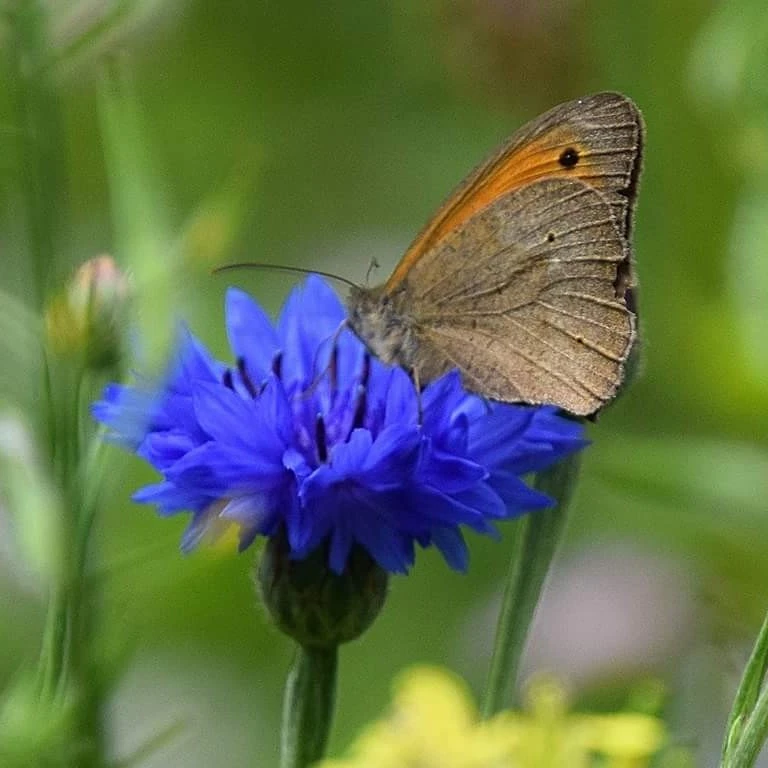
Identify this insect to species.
Maniola jurtina
